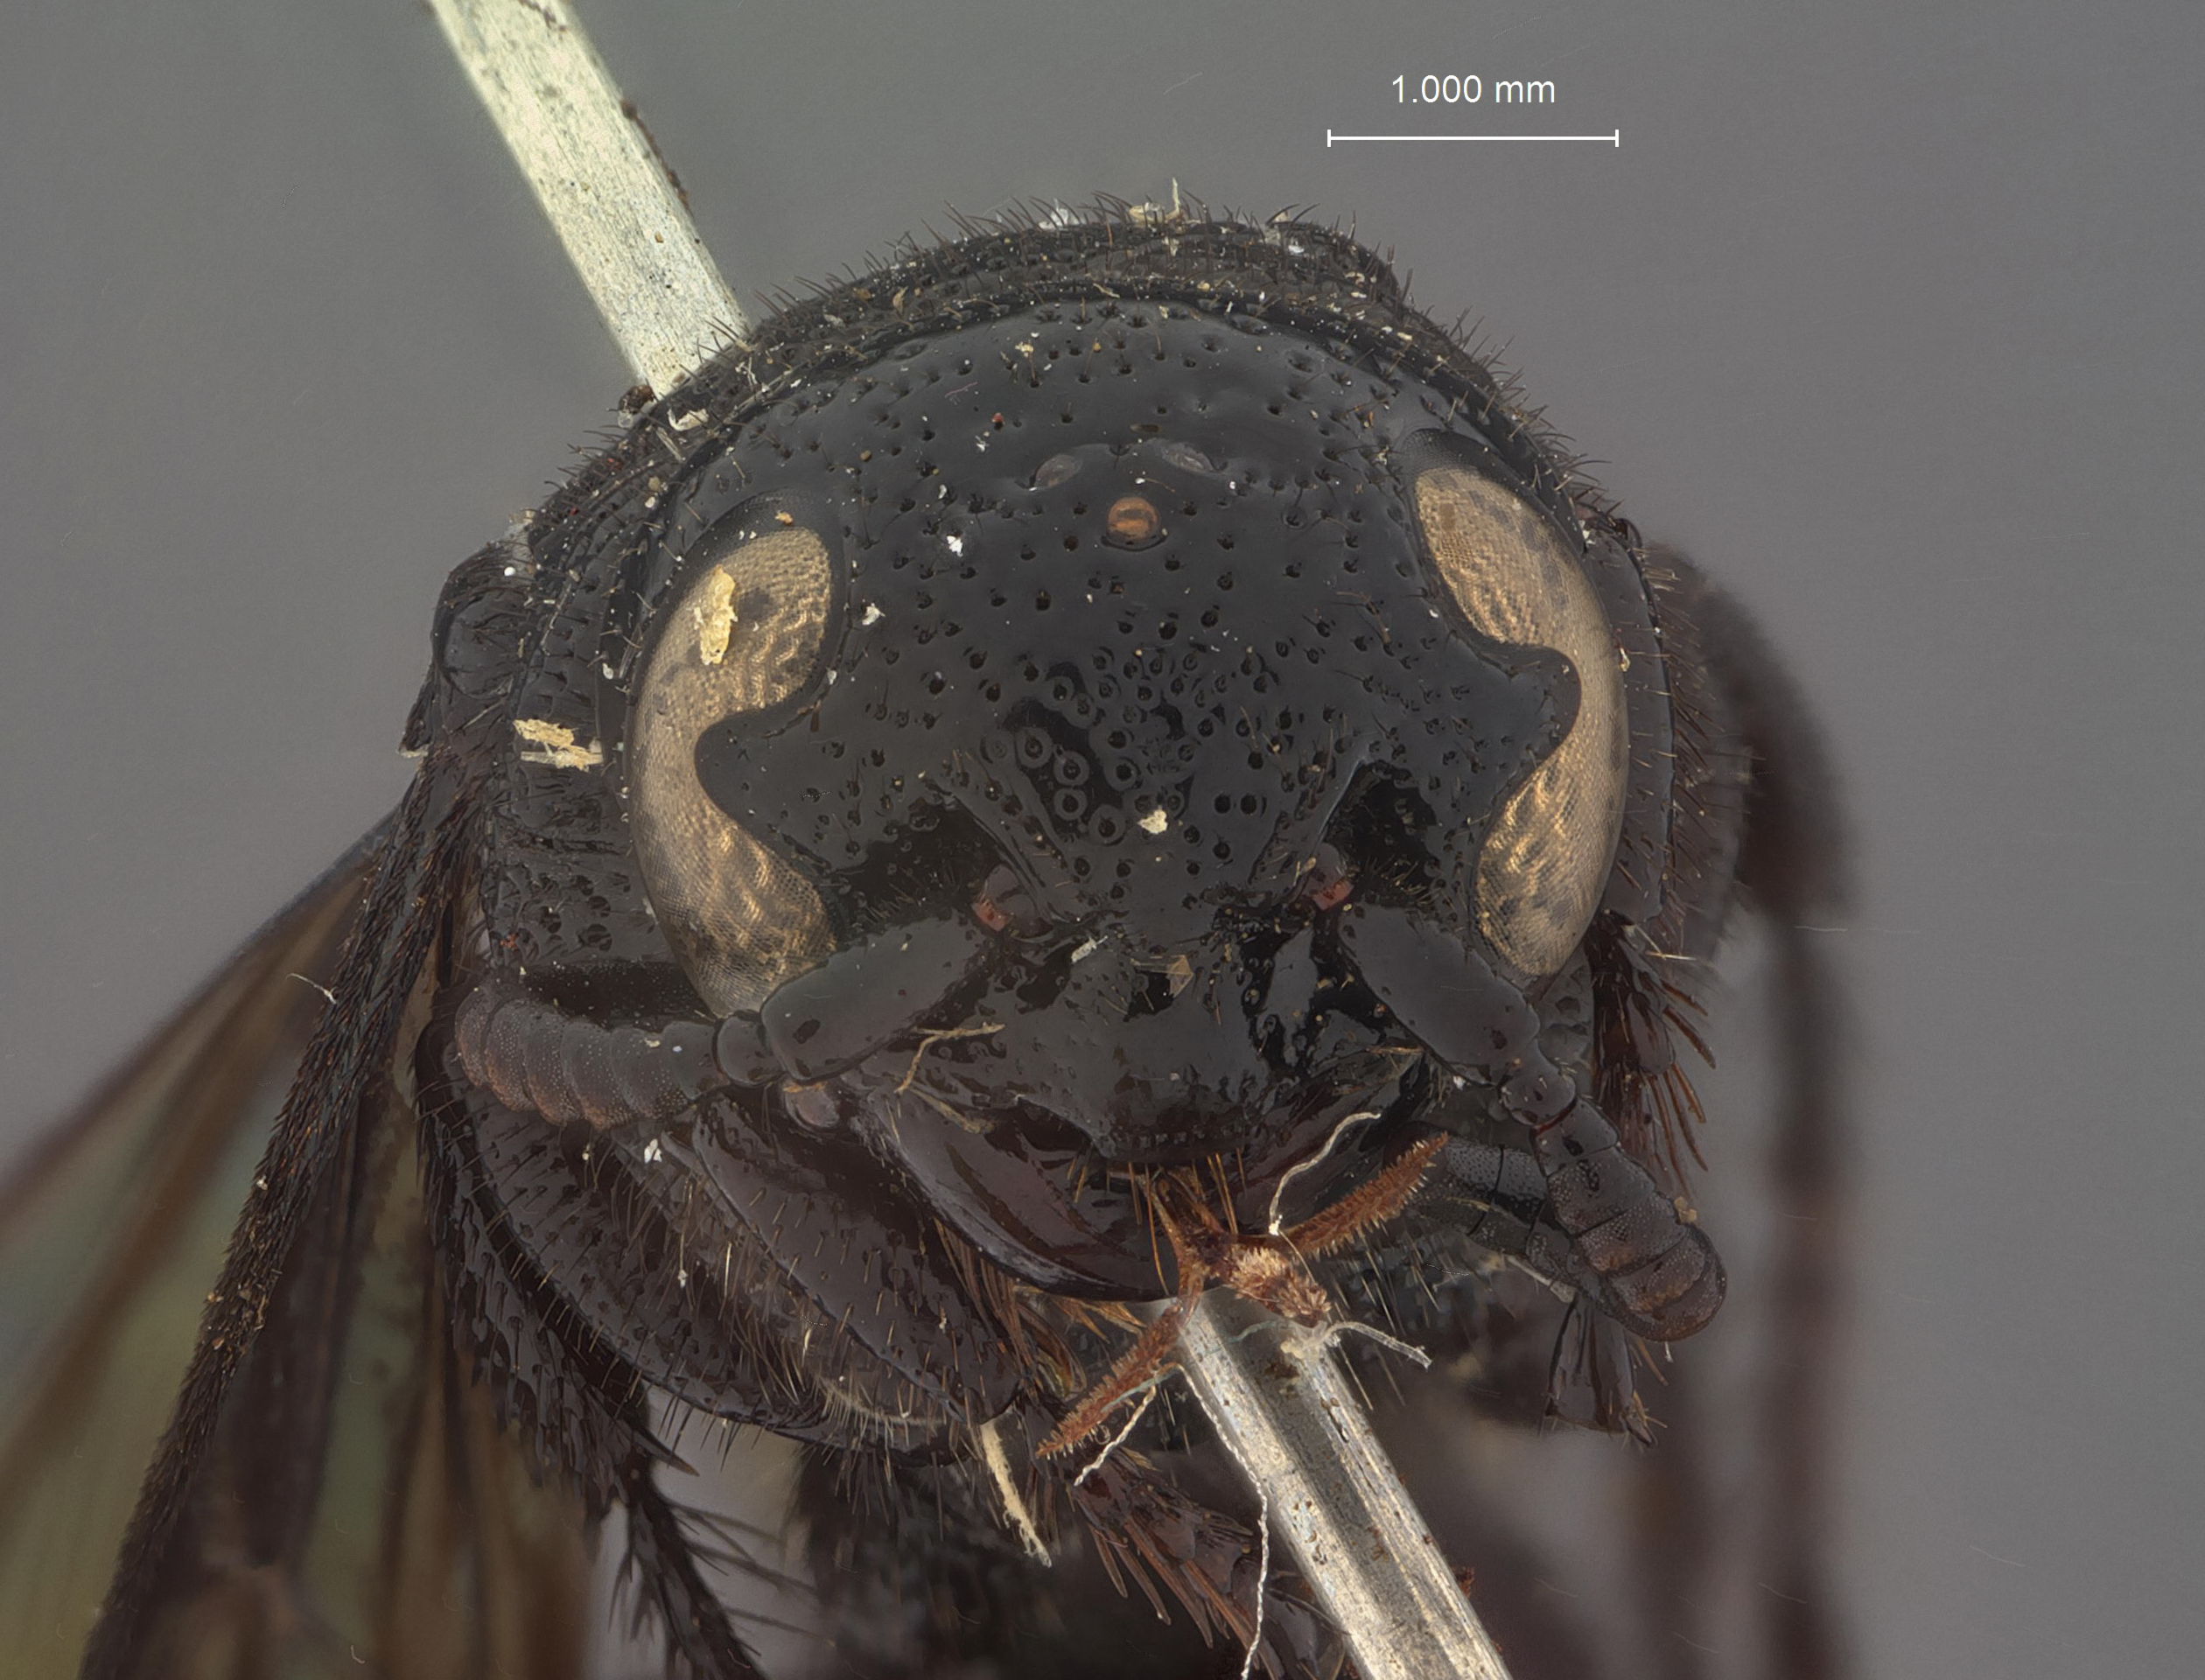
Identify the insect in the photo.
Triscolia bellina
